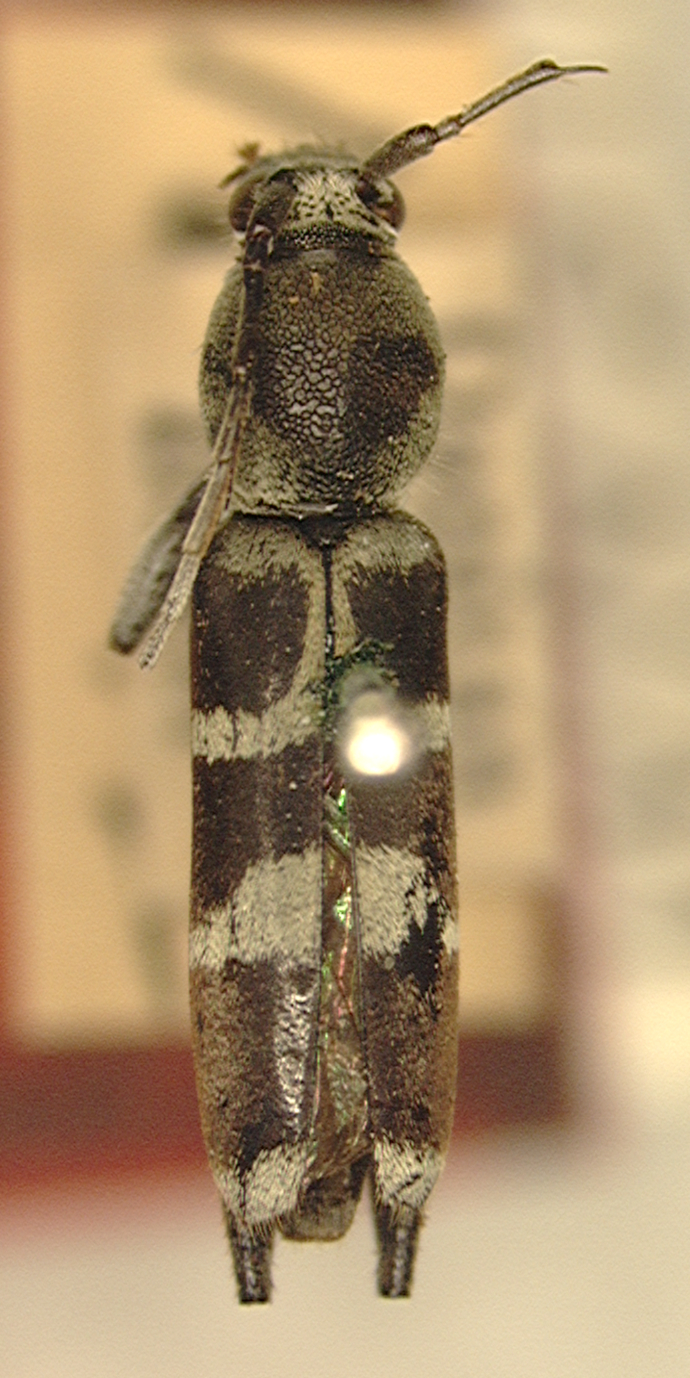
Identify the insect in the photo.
Demonax triaculeatus
